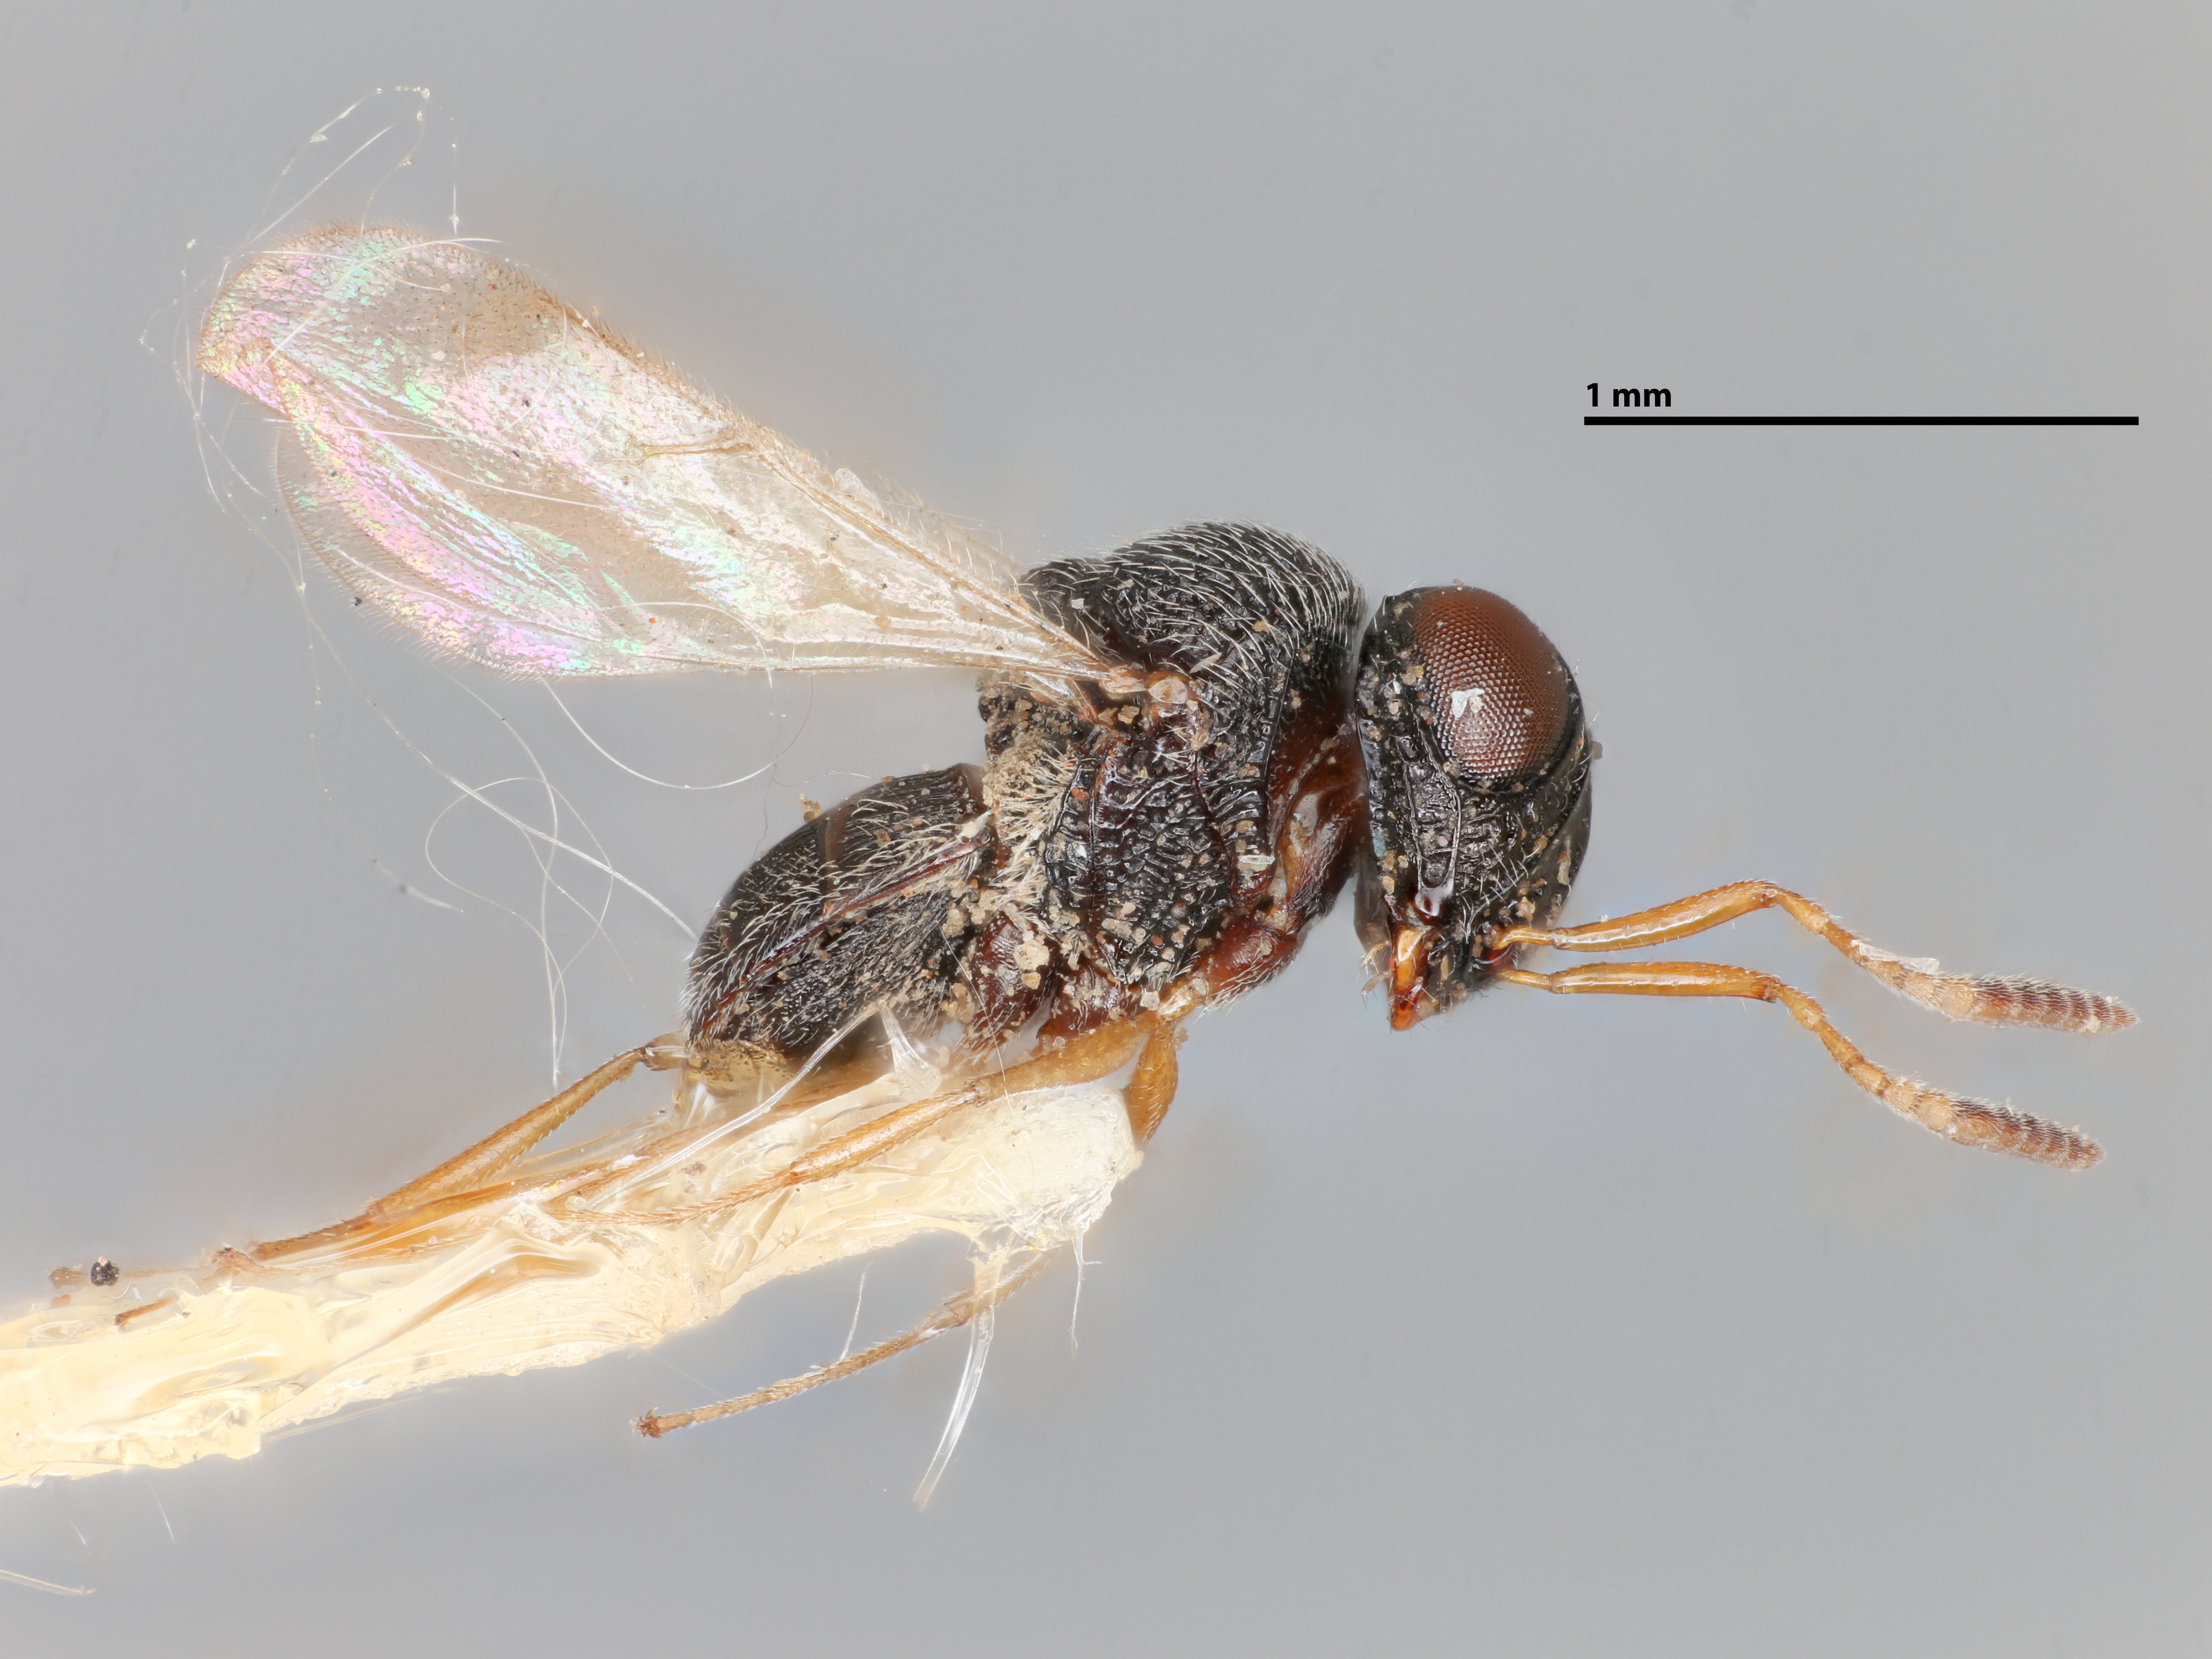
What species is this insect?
Gryon krishnagiriensis
